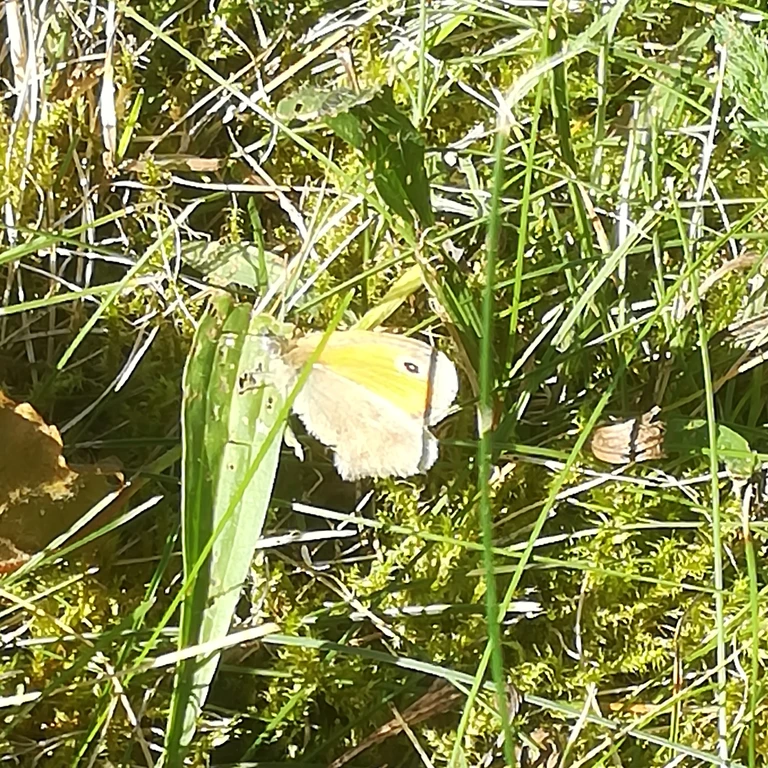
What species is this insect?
Coenonympha pamphilus
